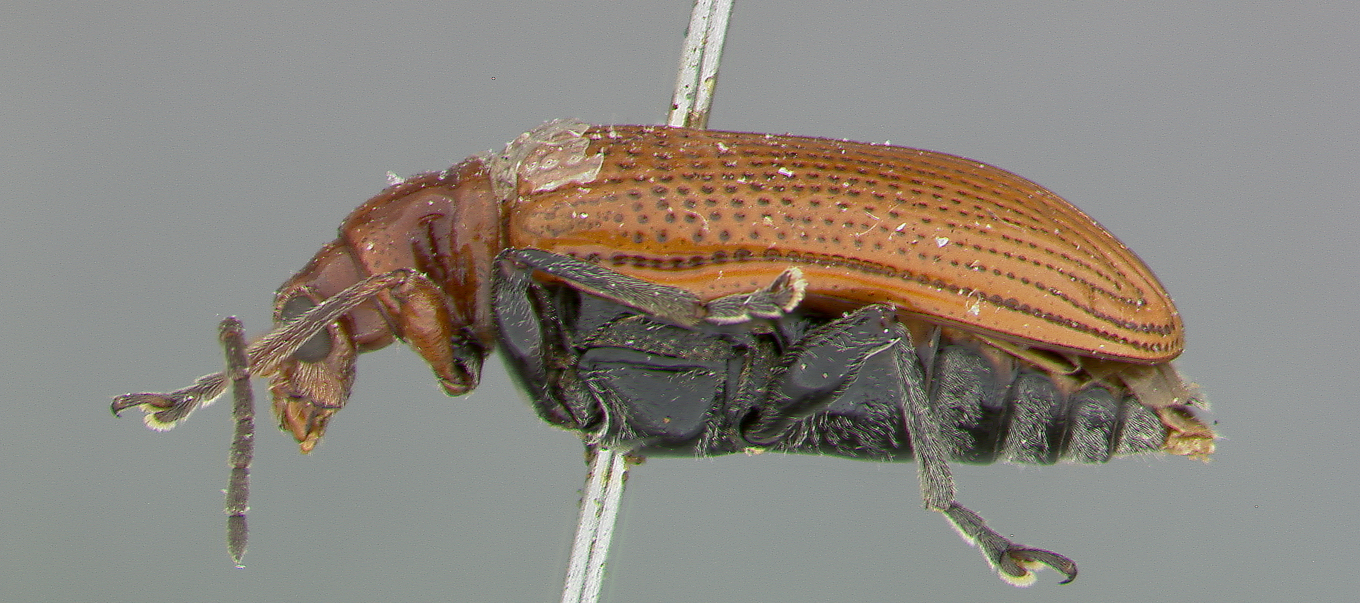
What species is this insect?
Lema szechuana
